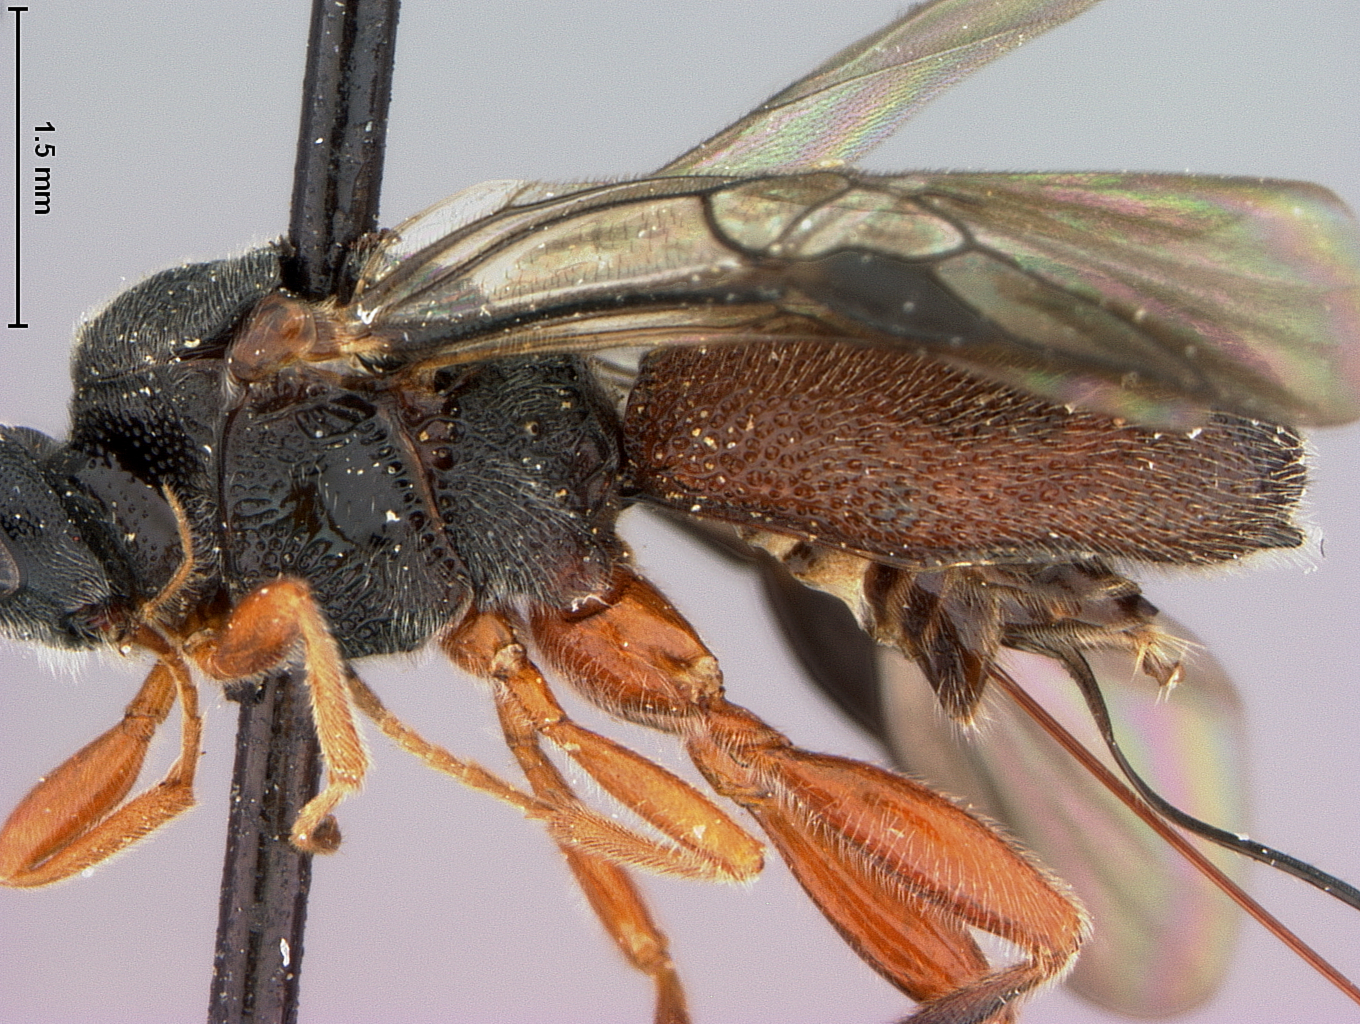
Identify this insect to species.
Urosigalphus floridaensis
